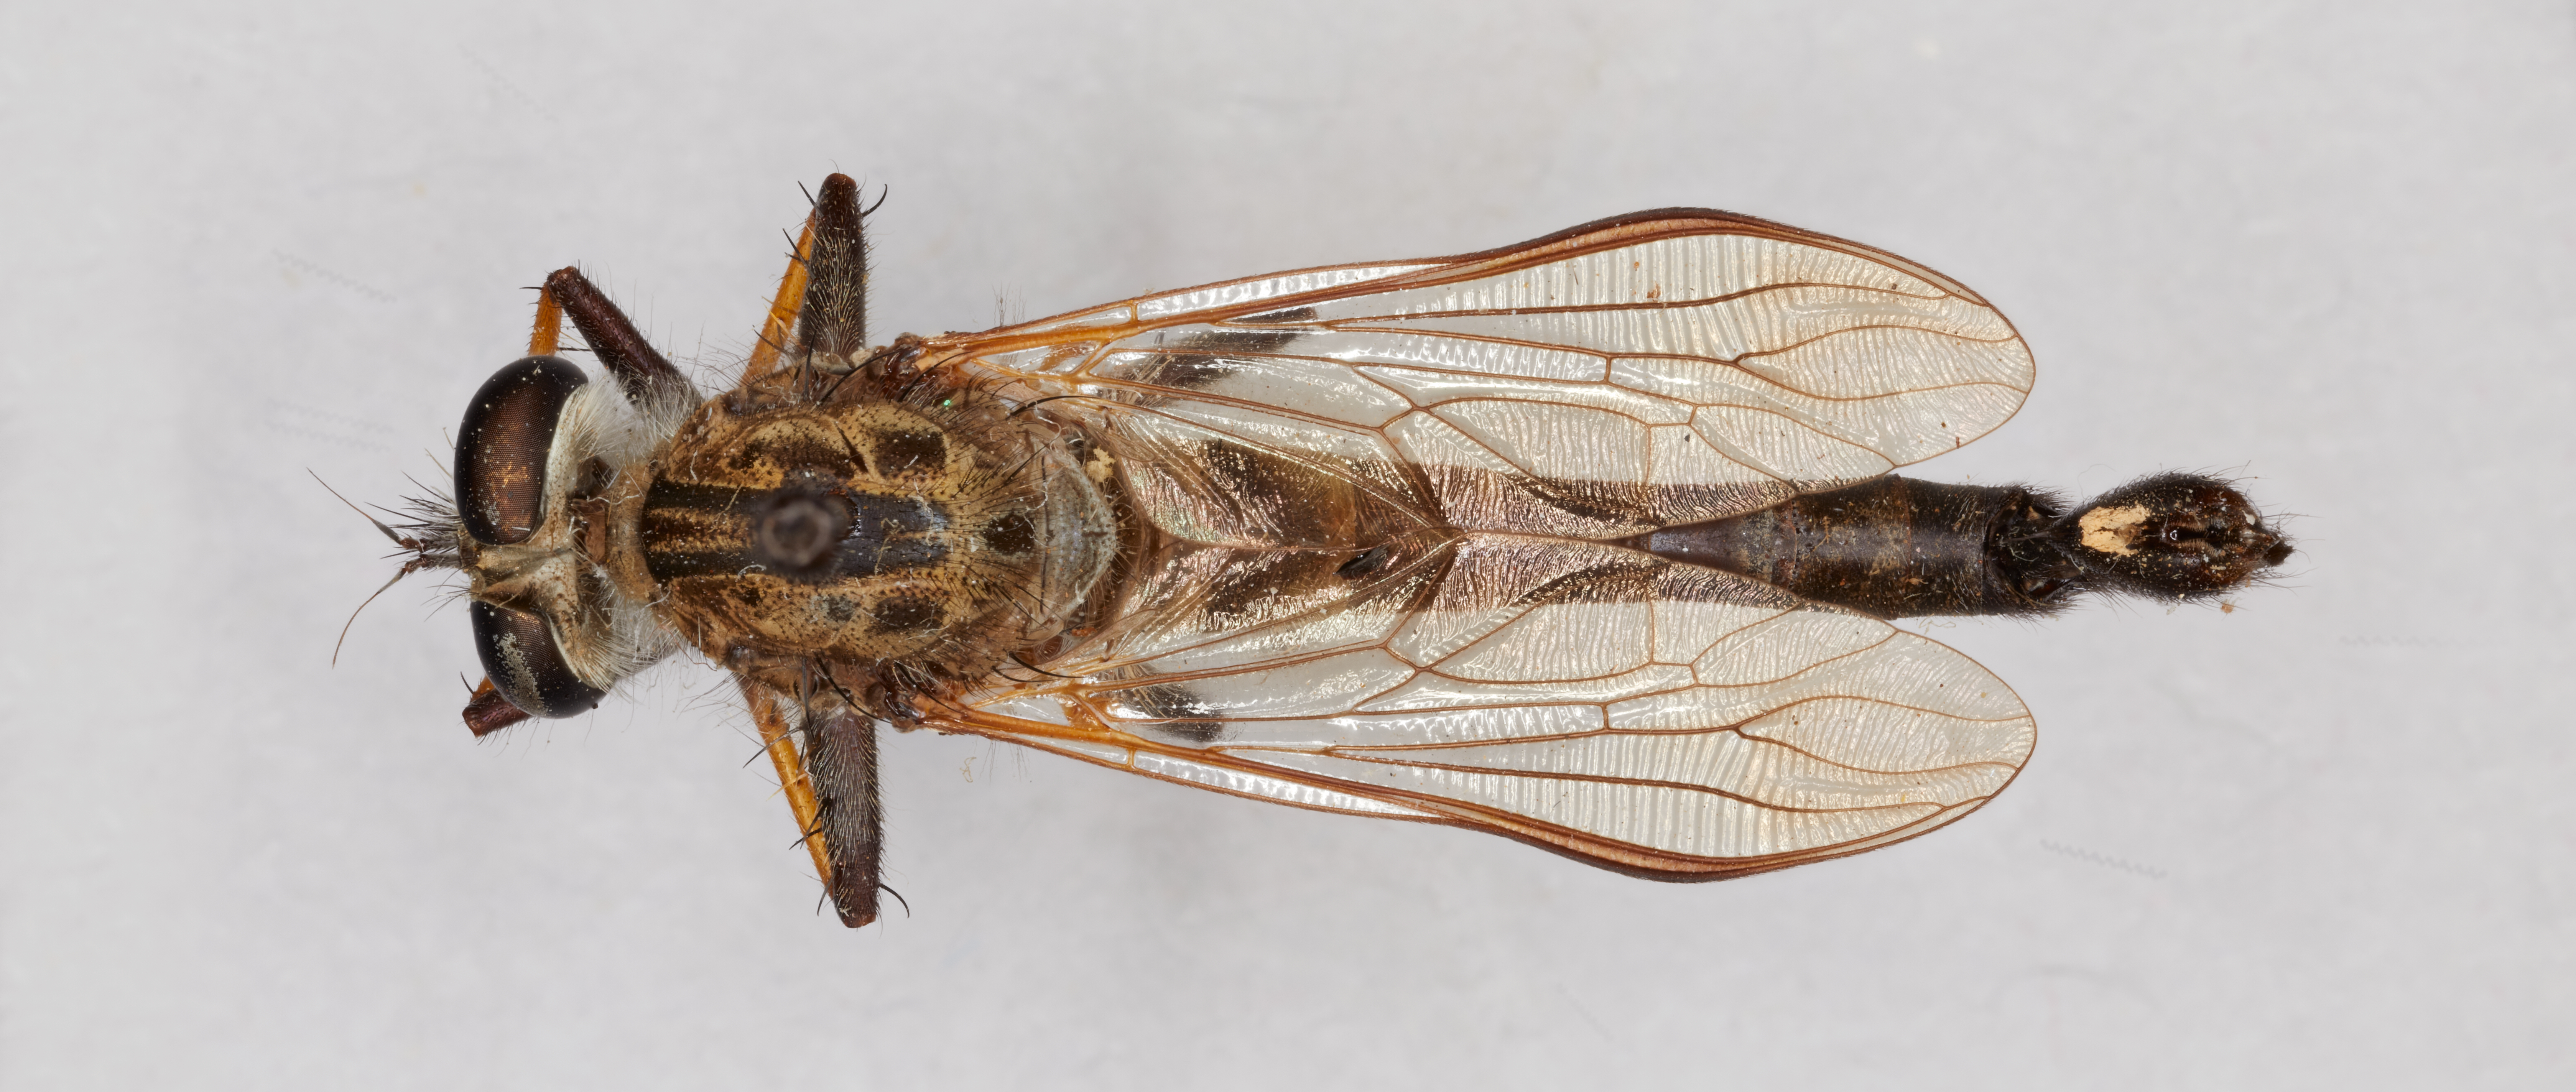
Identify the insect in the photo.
Efferia bromleyi
